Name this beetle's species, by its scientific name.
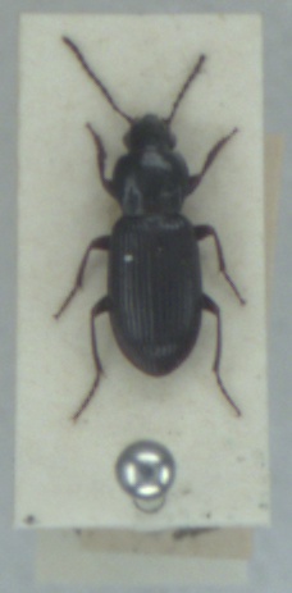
Pterostichus diligens
